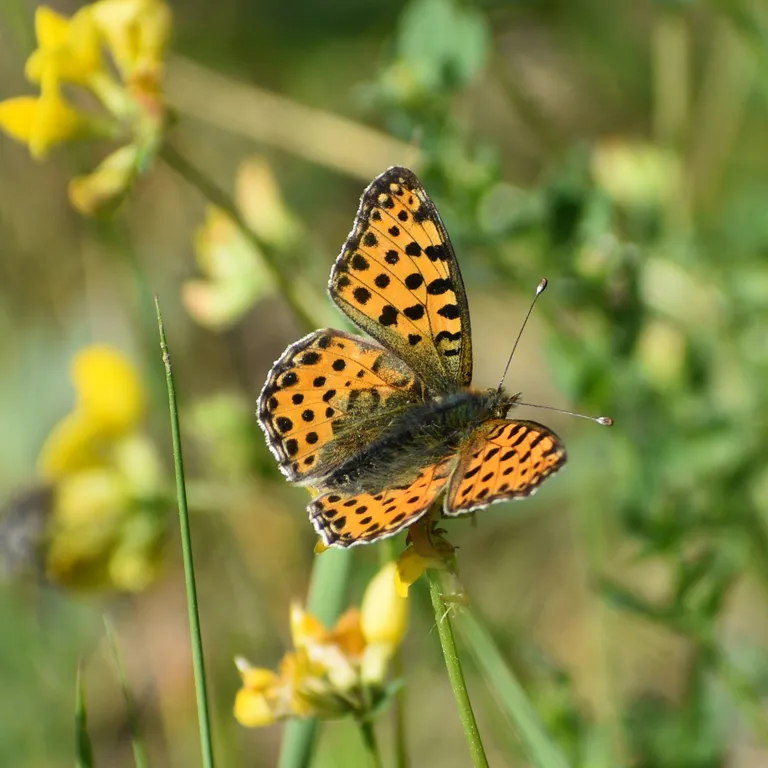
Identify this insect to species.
Issoria lathonia
